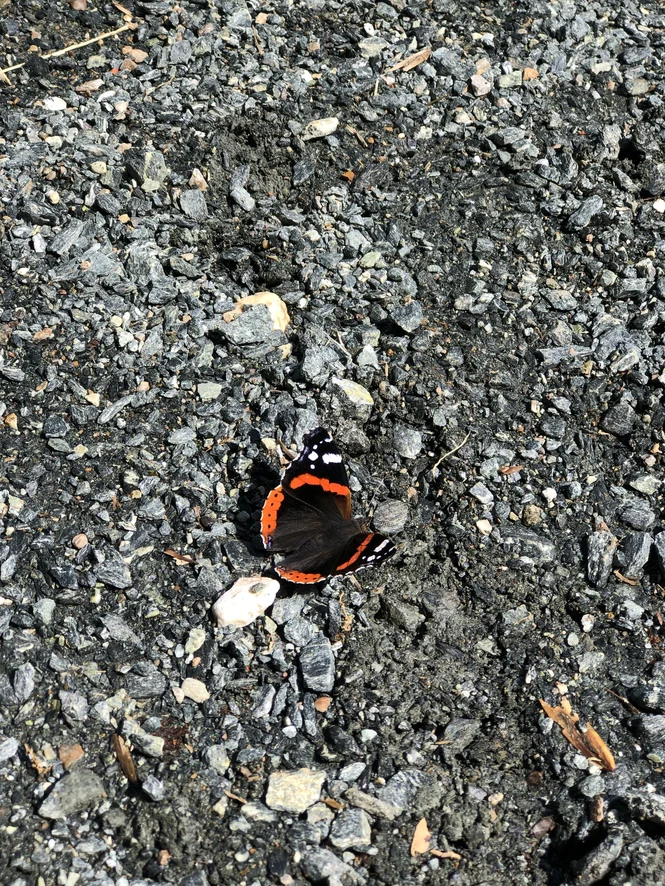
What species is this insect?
Vanessa atalanta
